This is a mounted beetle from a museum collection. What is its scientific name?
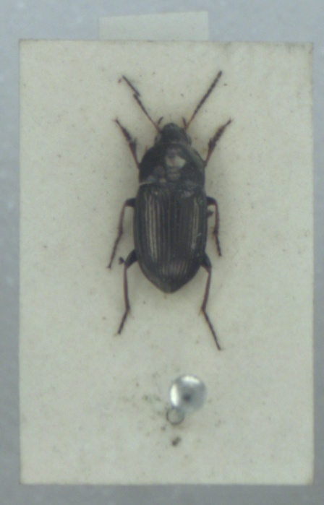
Amara plebeja
